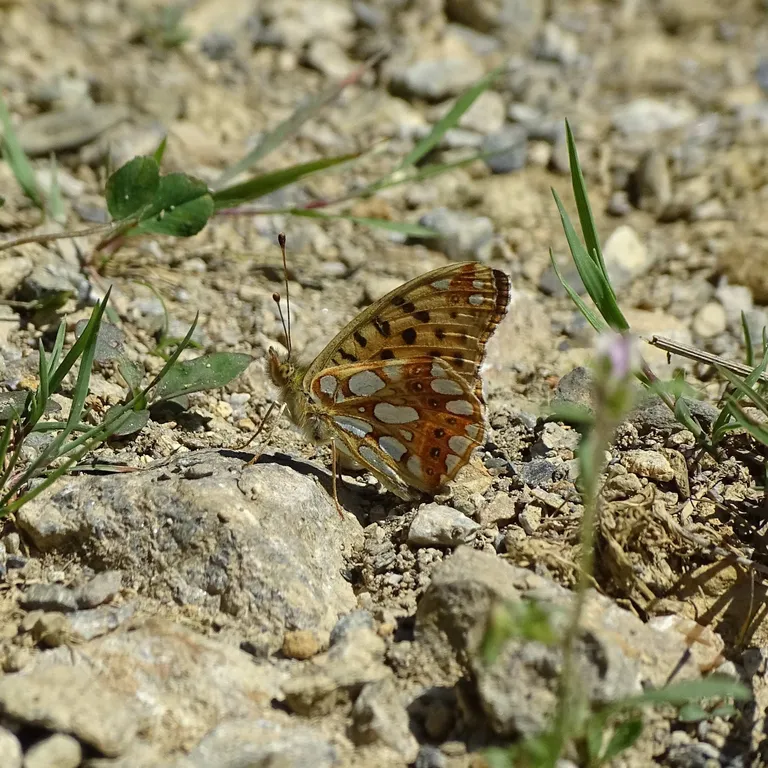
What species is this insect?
Issoria lathonia
